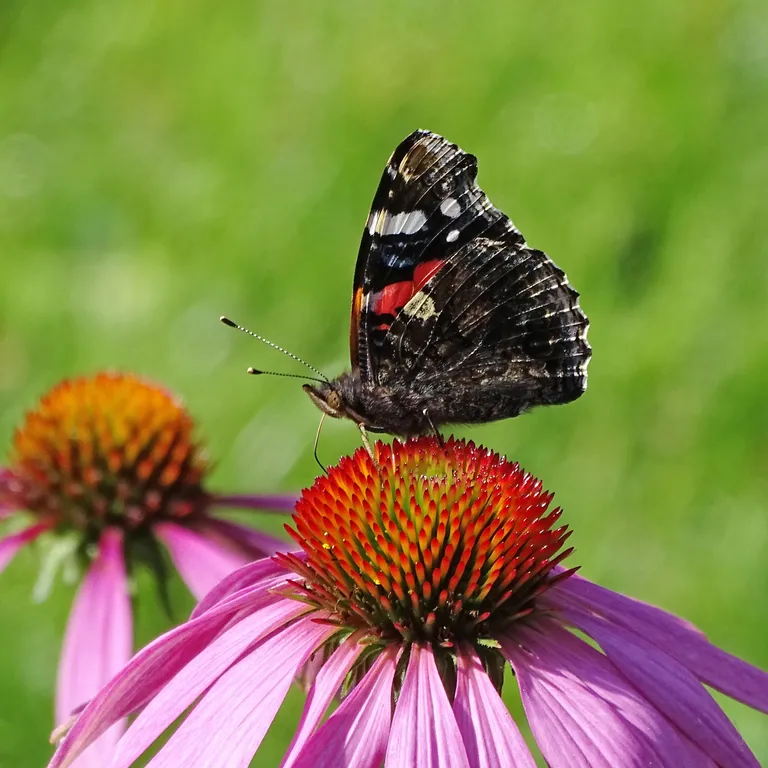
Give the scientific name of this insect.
Vanessa atalanta
